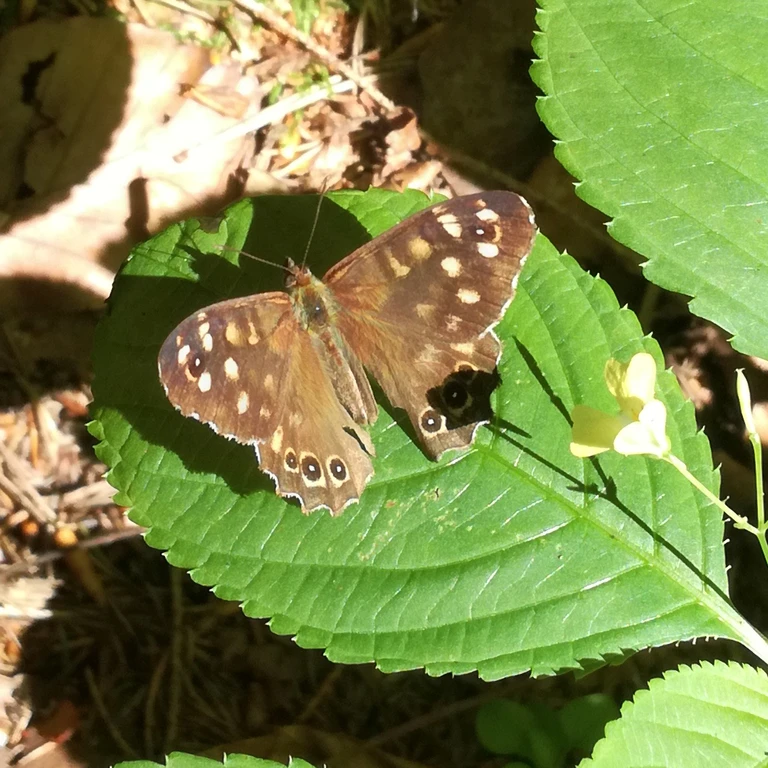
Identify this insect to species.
Pararge aegeria
